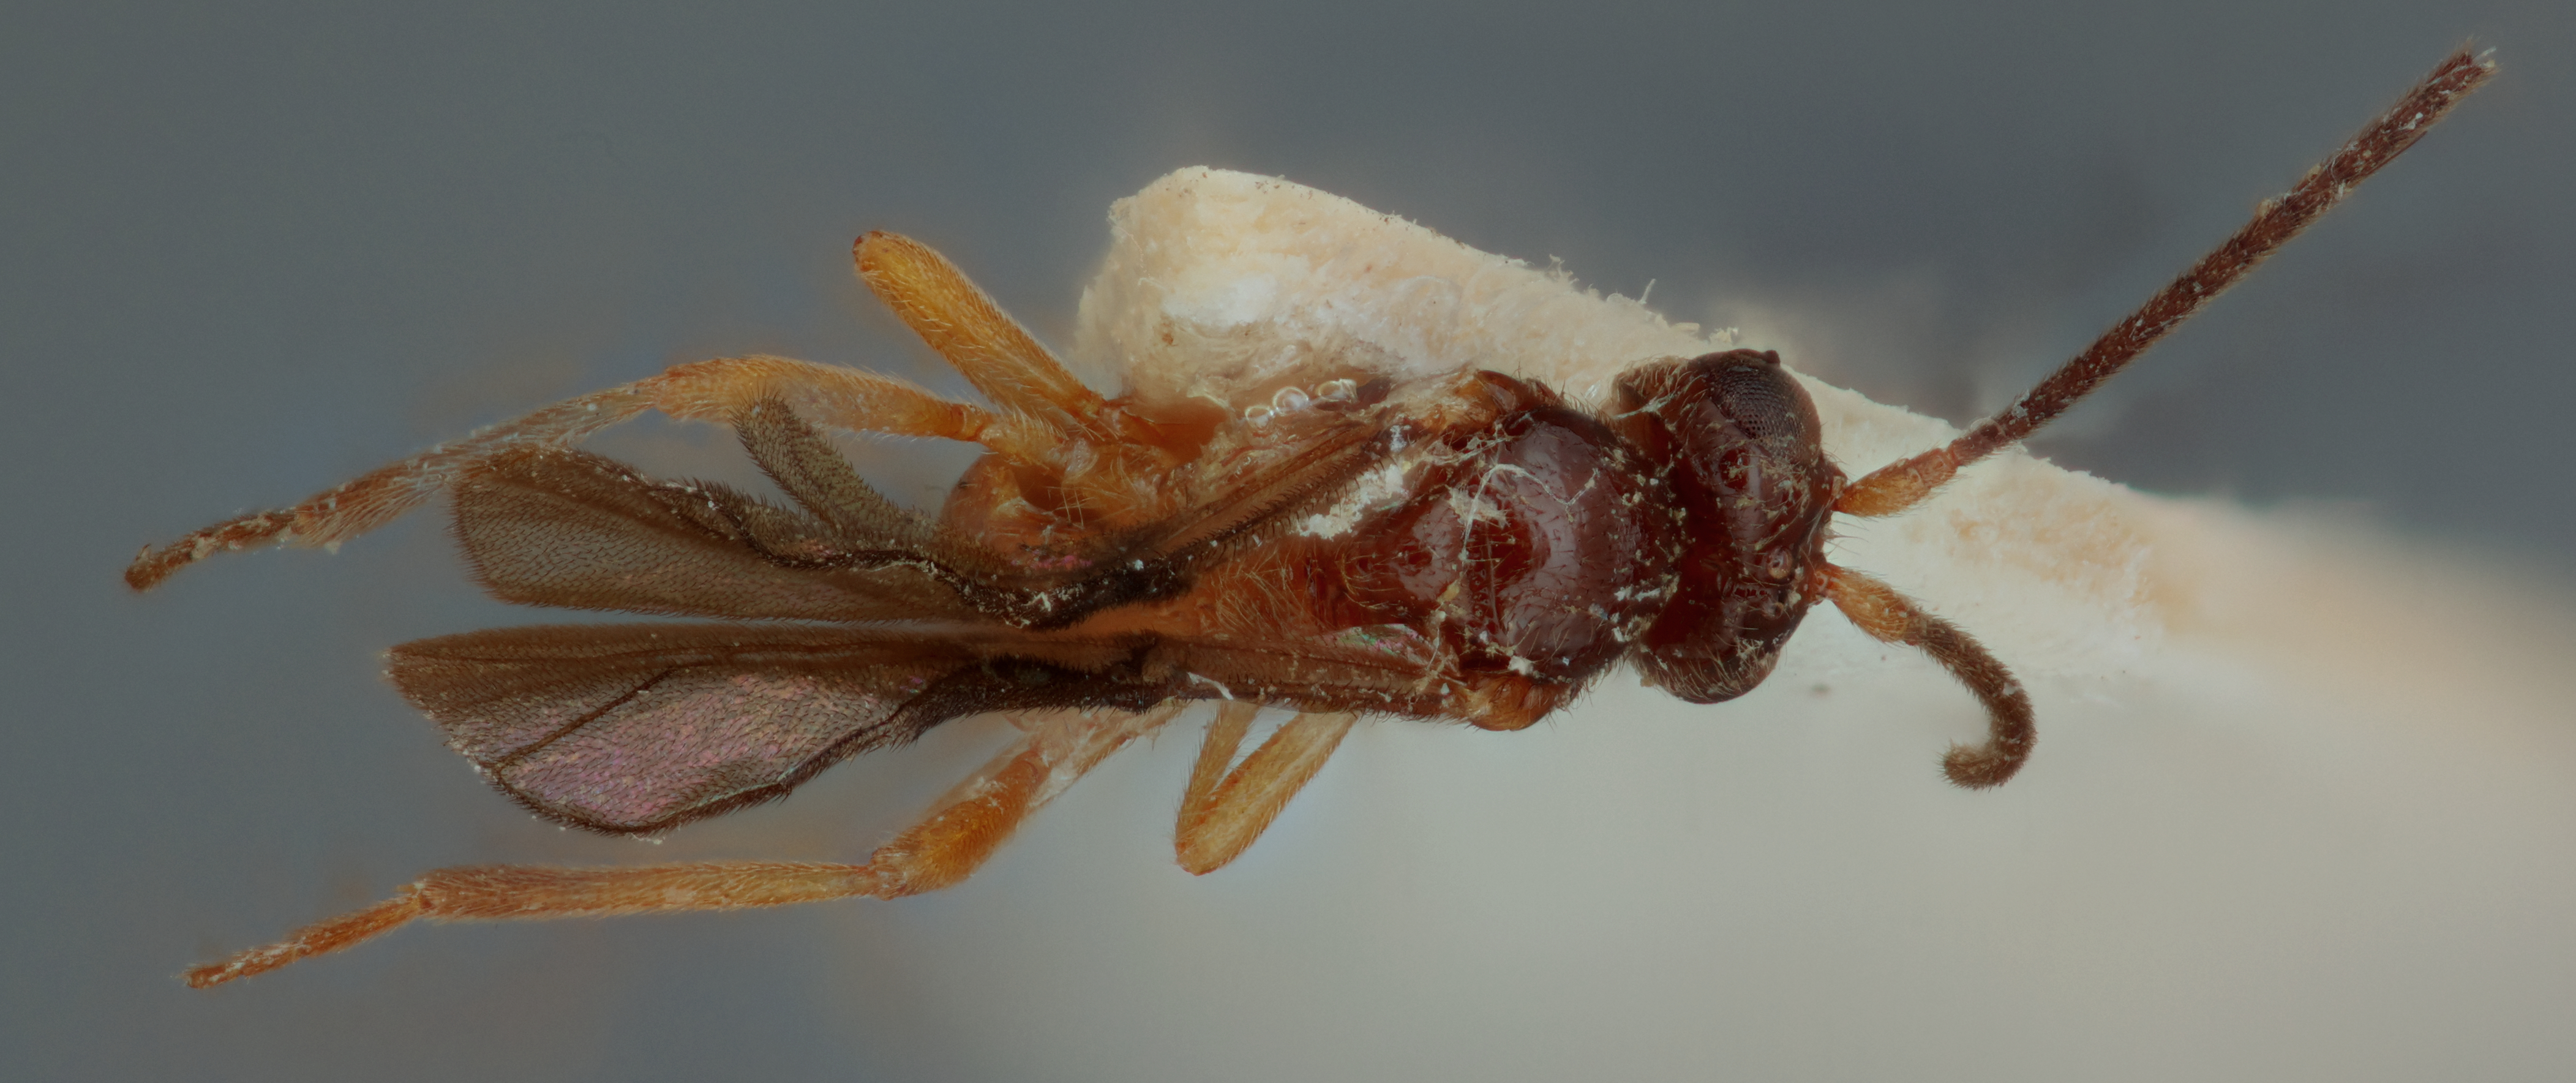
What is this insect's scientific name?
Opius yahuarmayoanus
